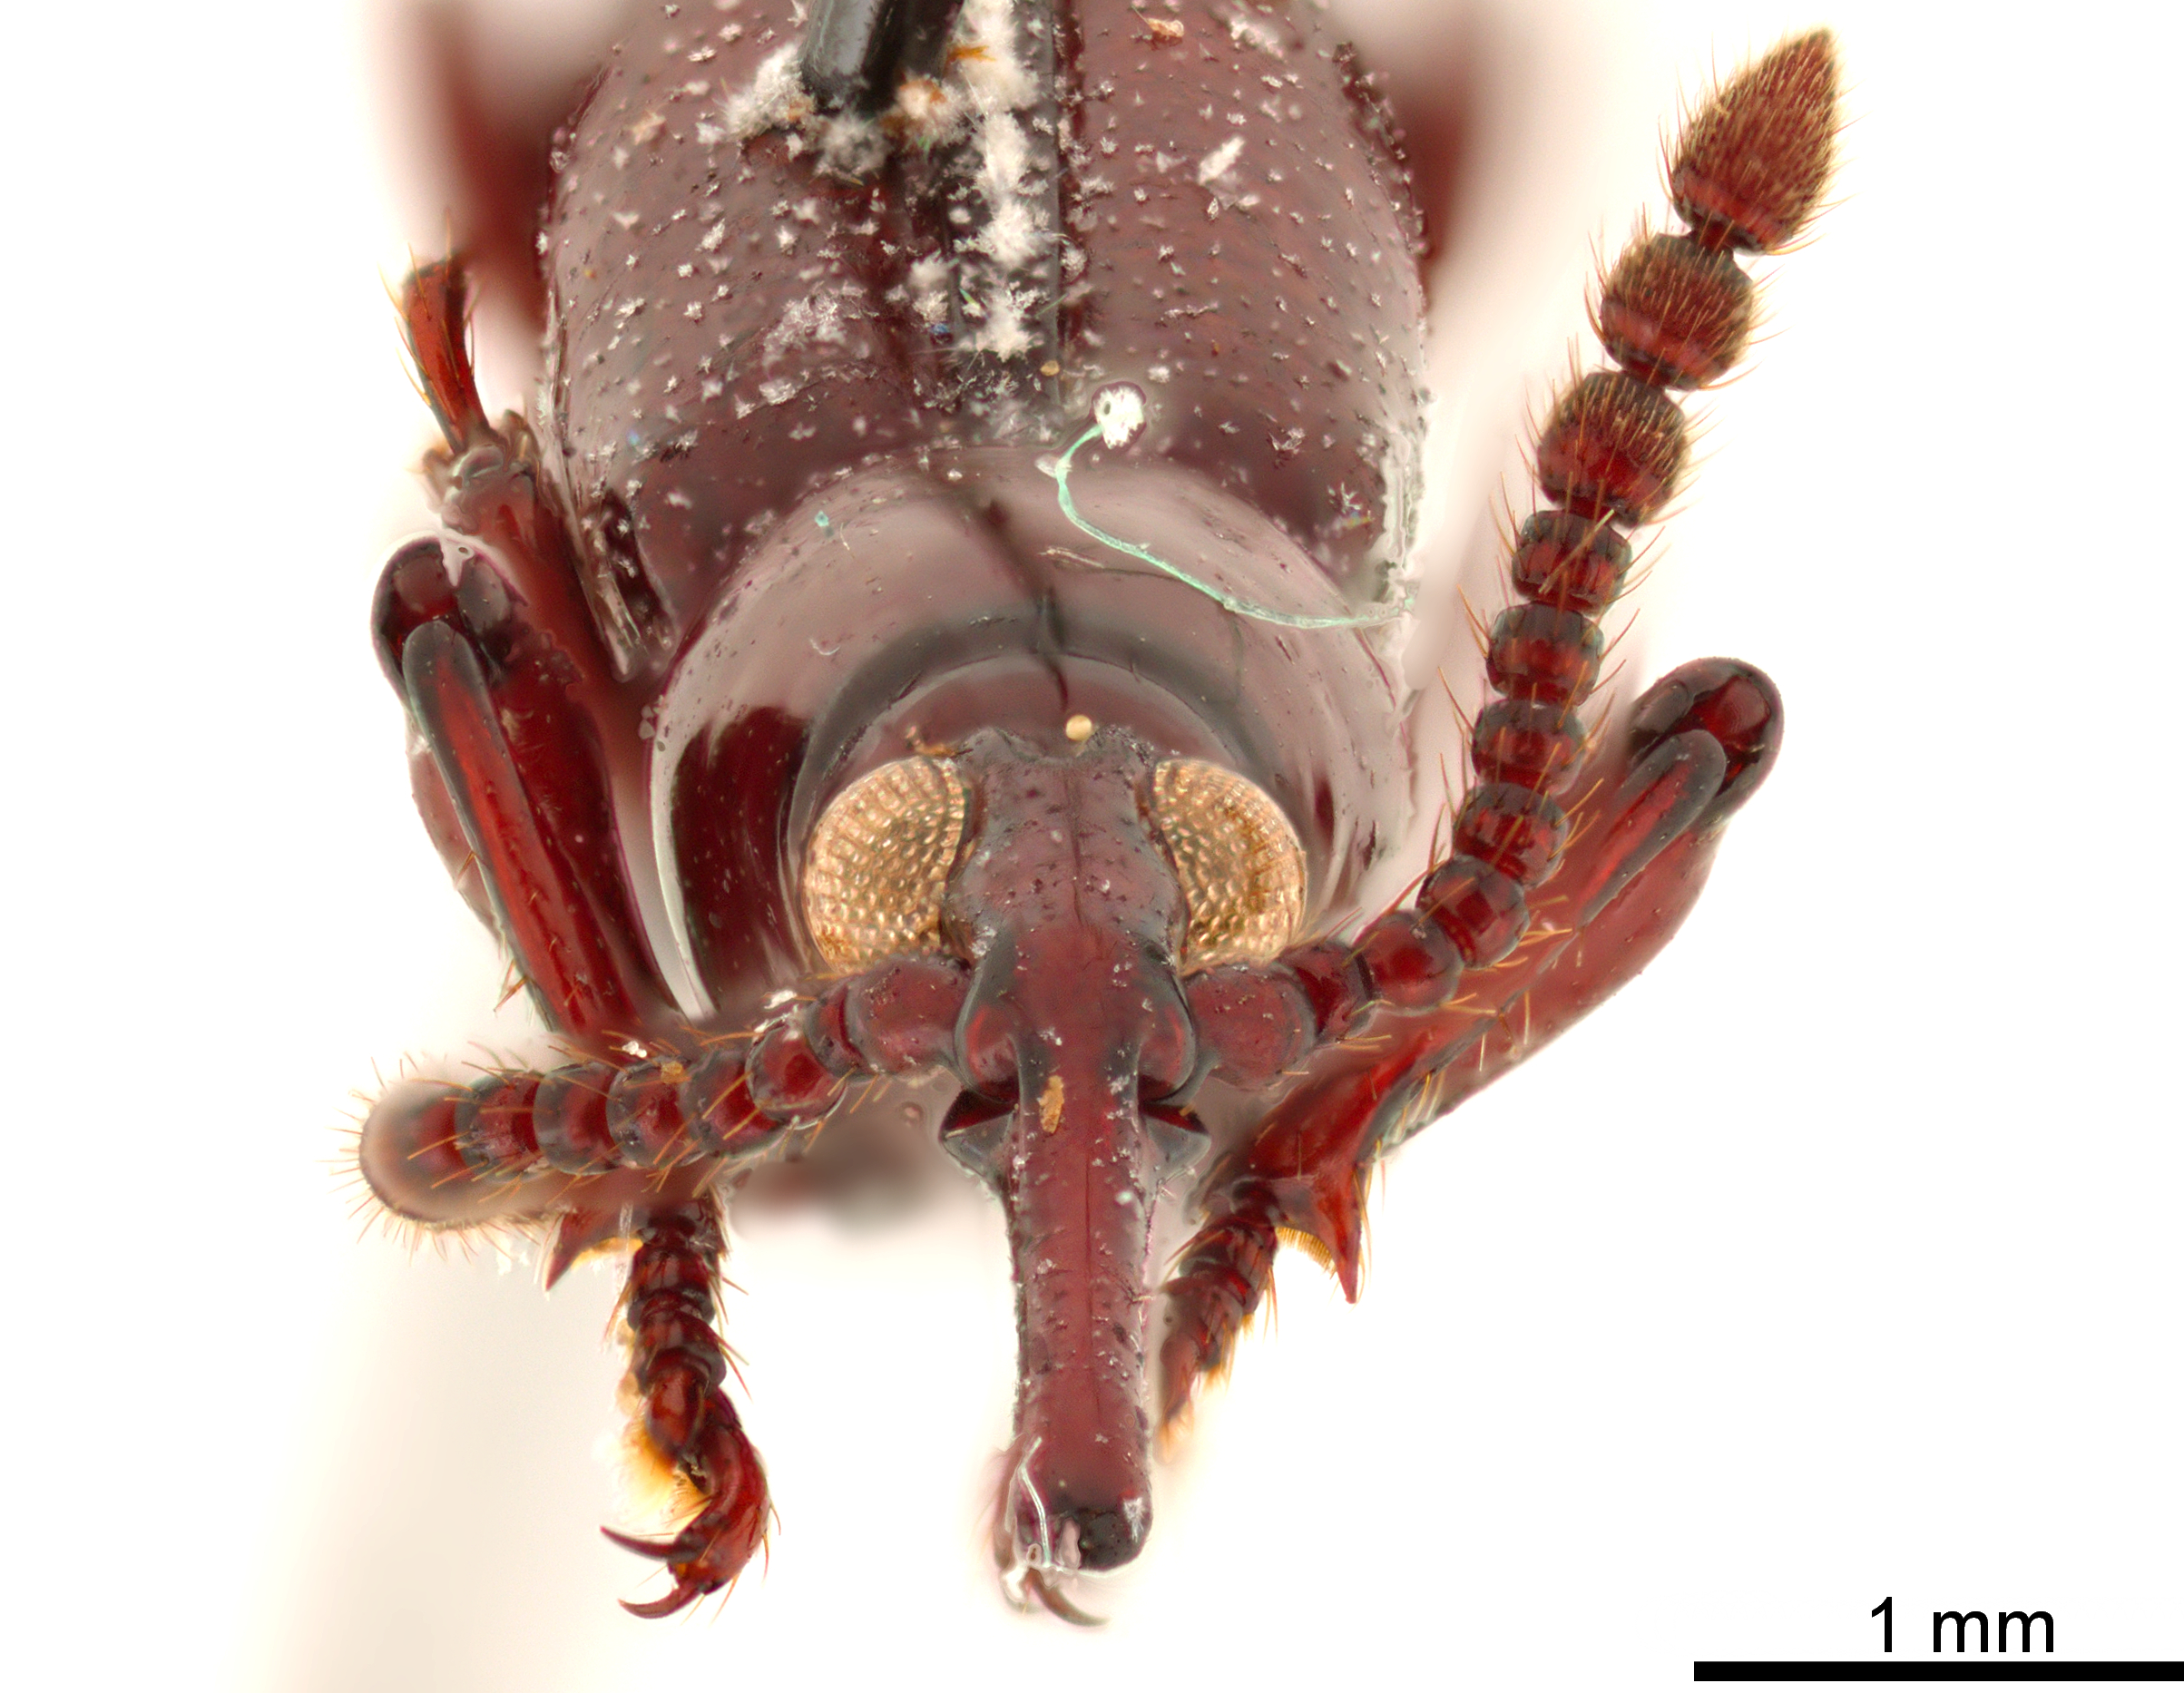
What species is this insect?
Paratrachelizus sternalis
